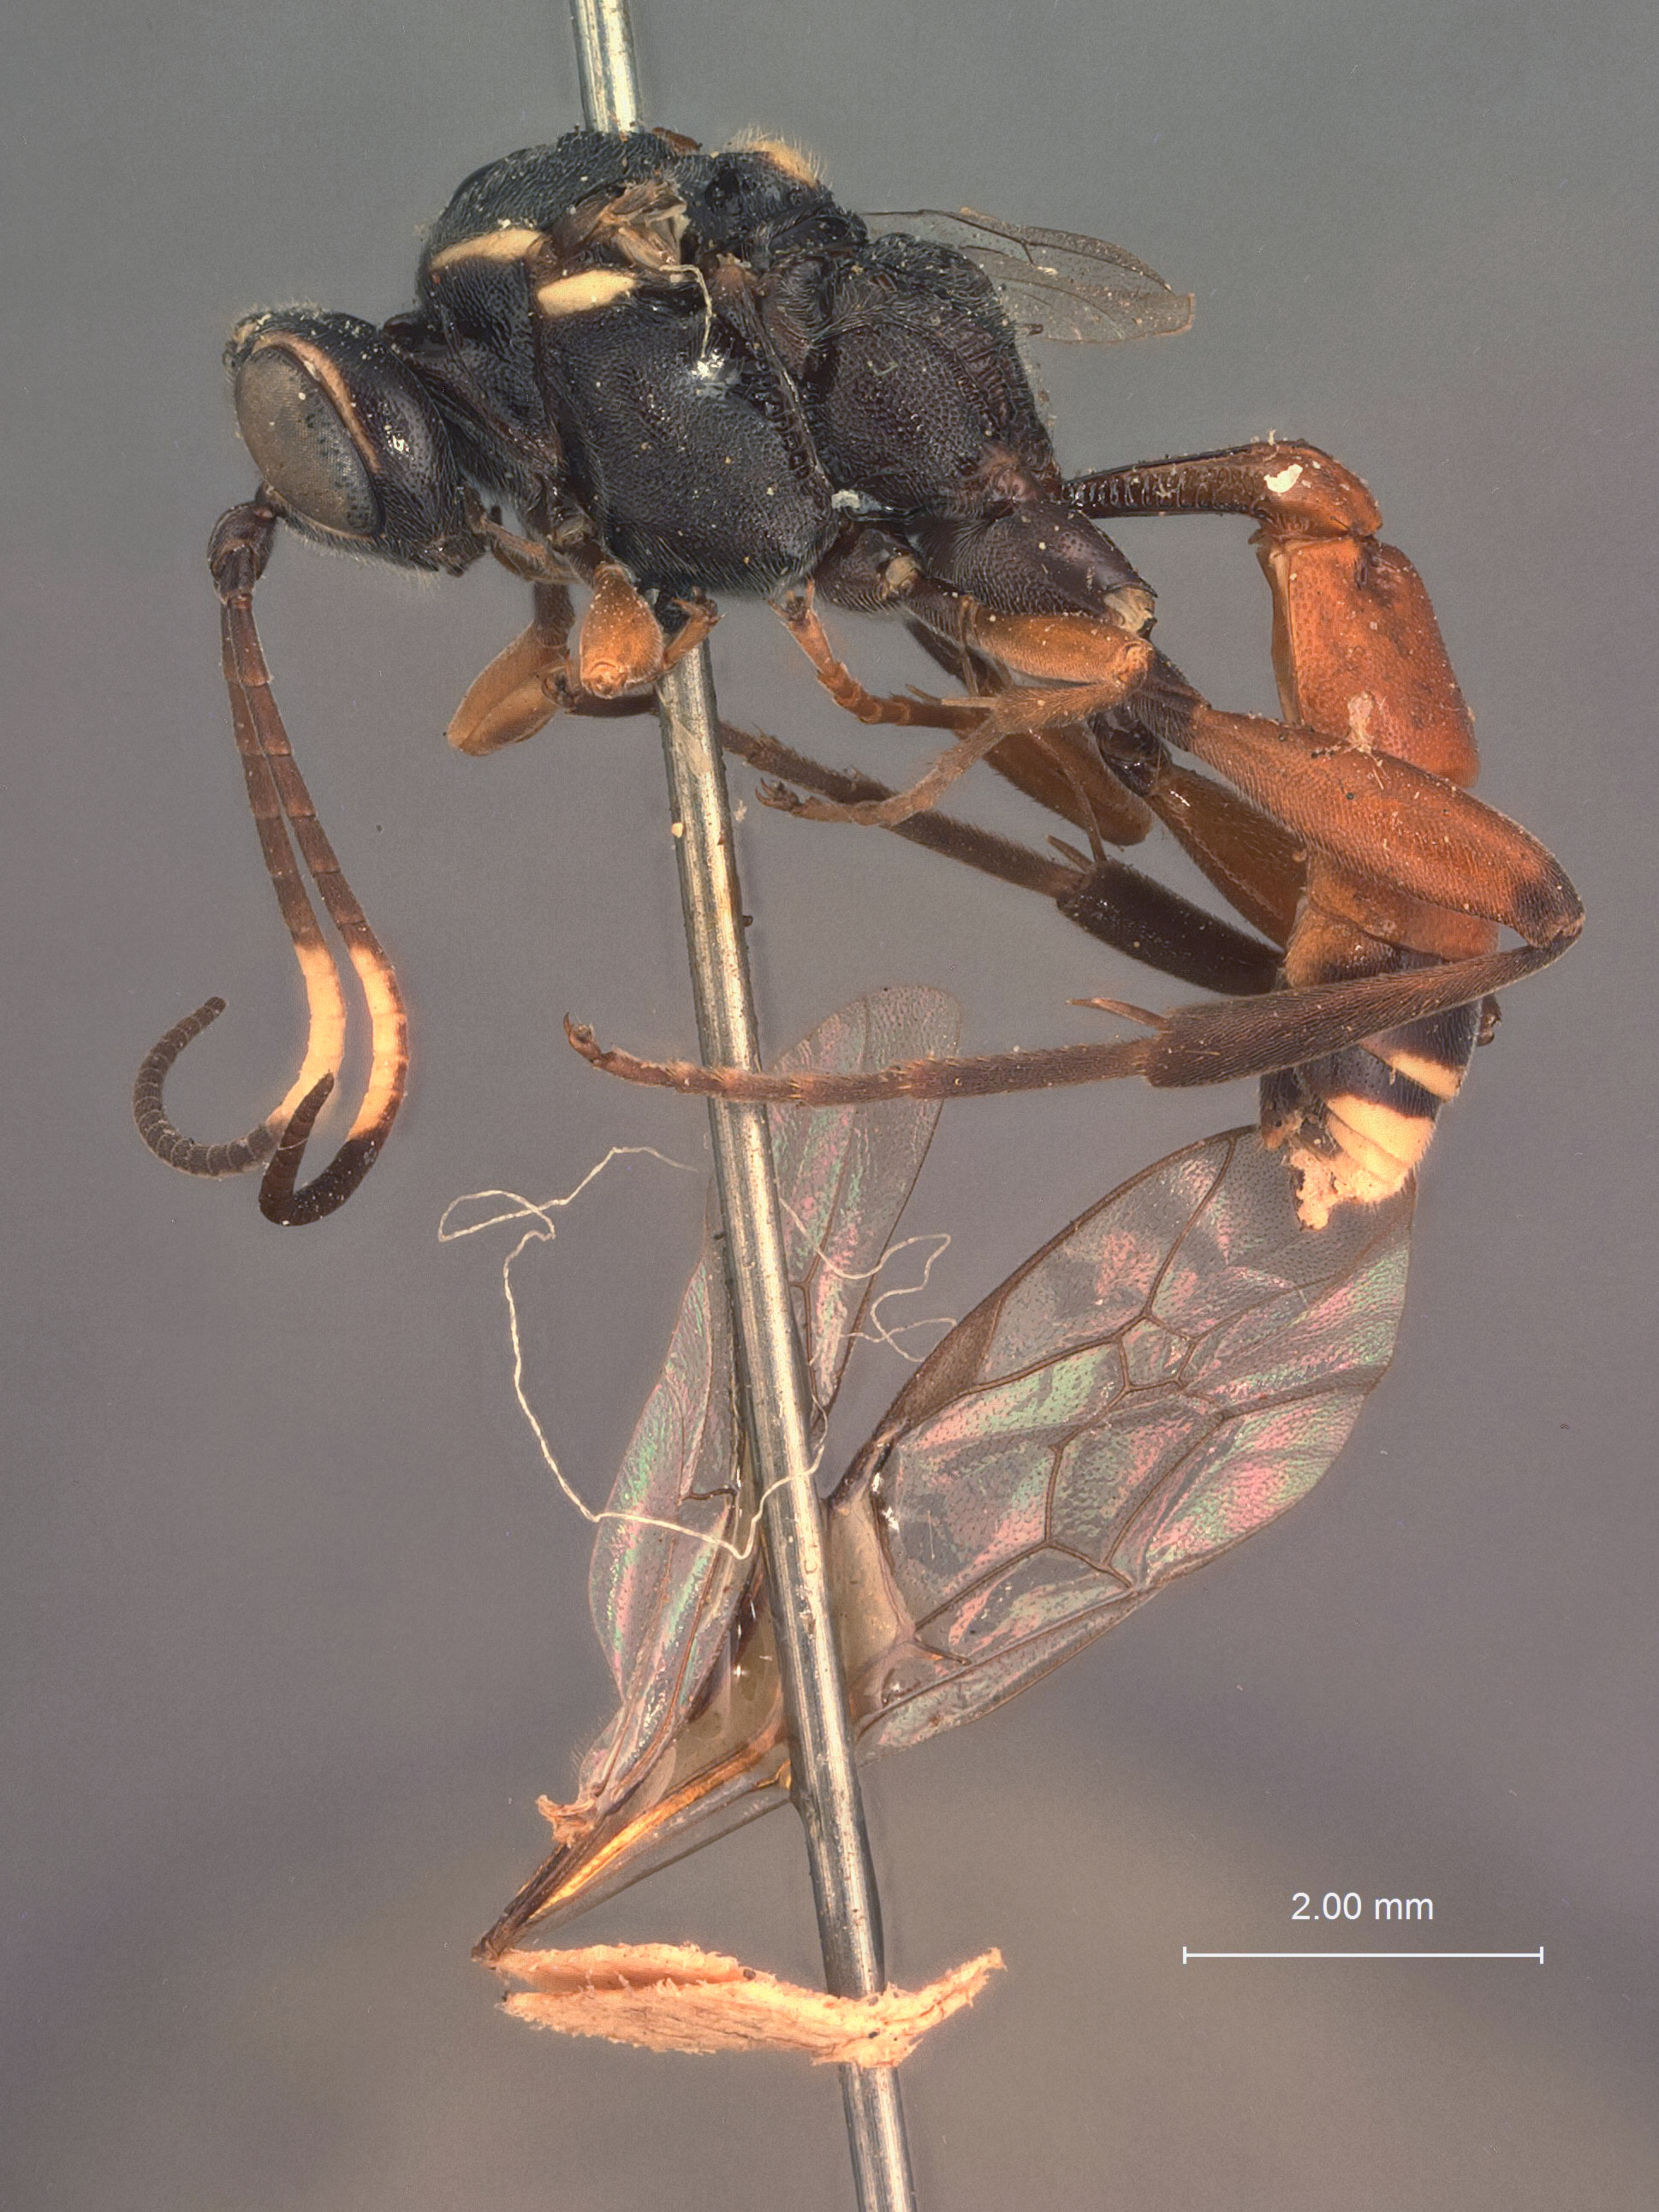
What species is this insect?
Cryptus texensis
